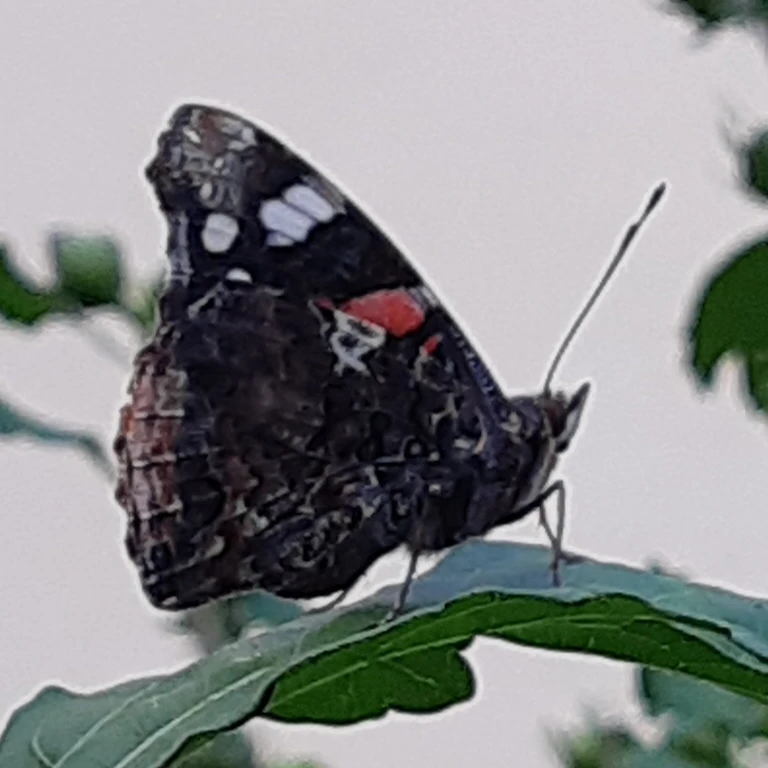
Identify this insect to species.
Vanessa atalanta
